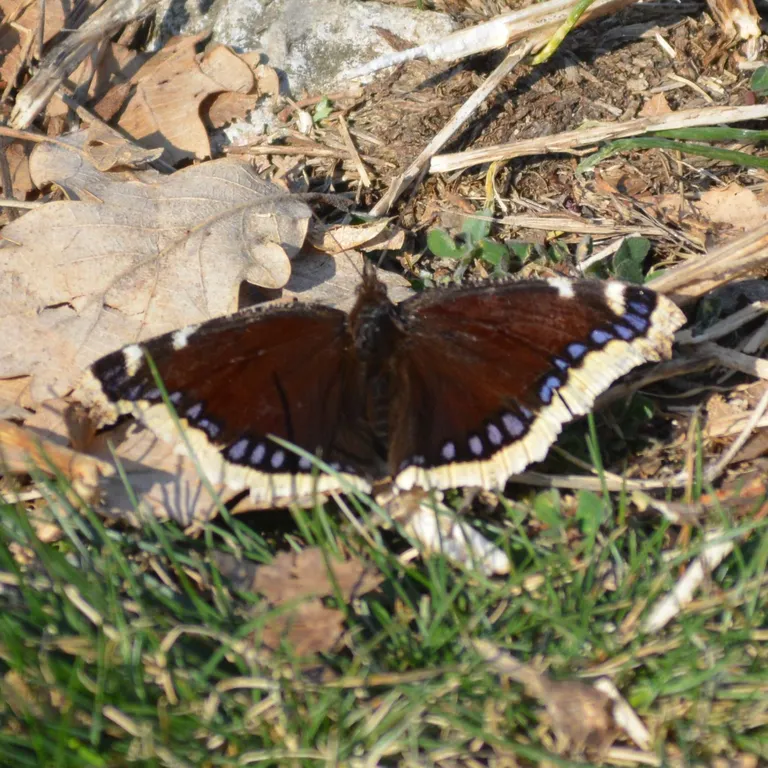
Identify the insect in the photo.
Nymphalis antiopa
